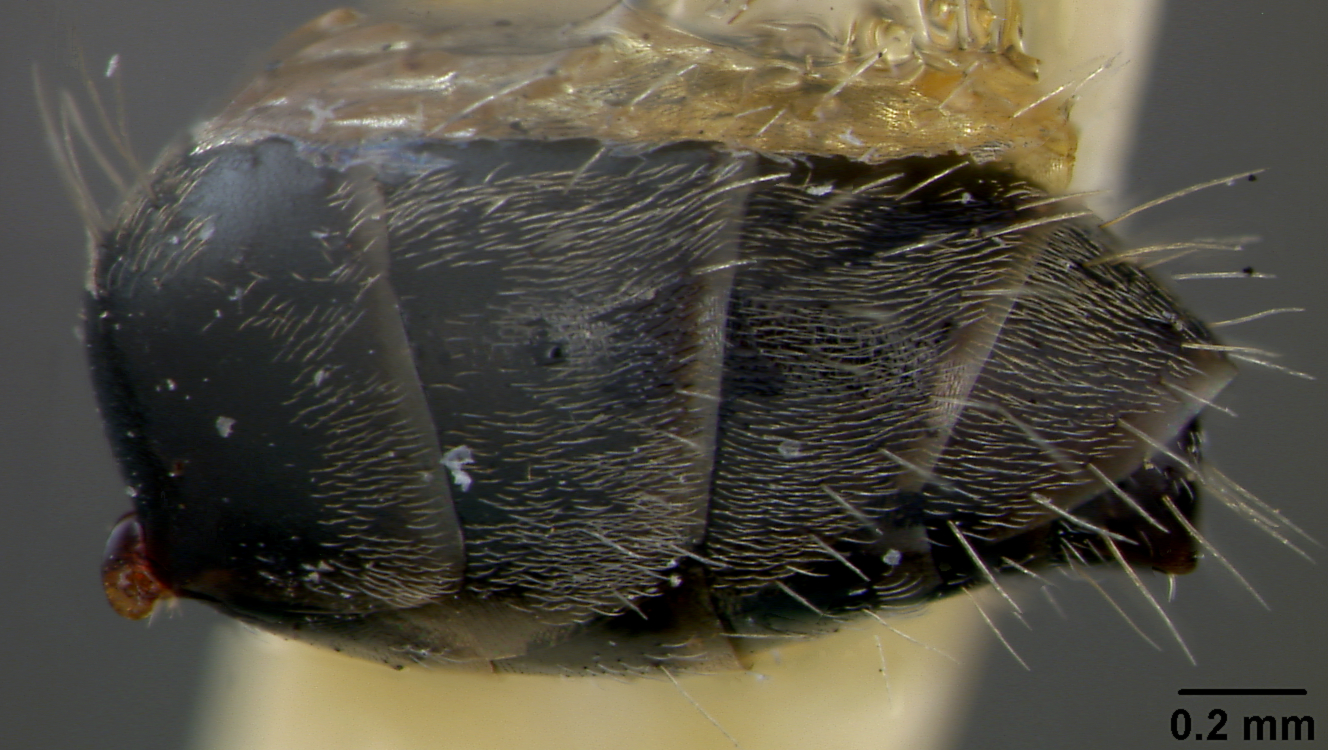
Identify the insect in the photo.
Camponotus punctulatus
